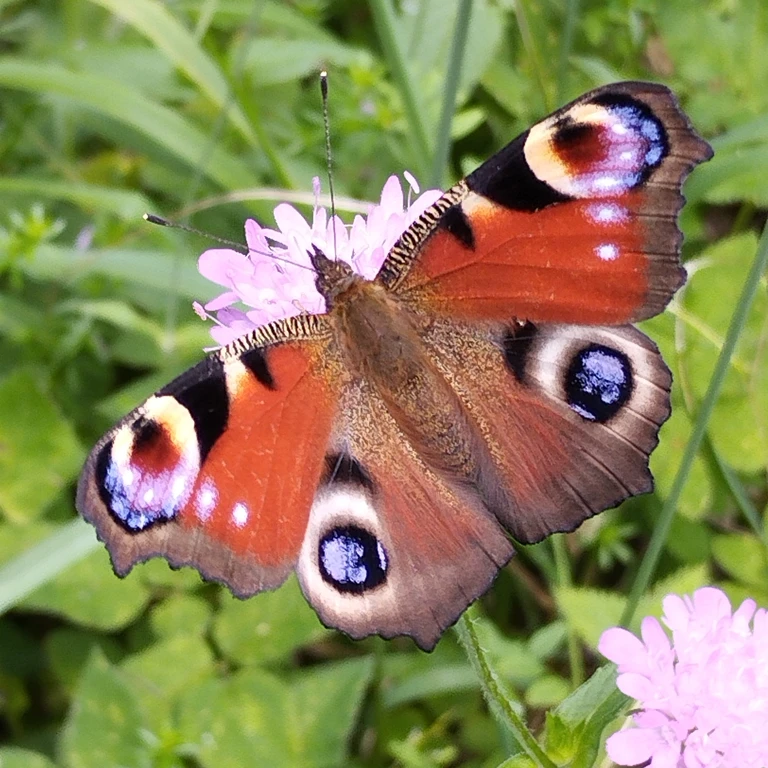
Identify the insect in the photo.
Aglais io
